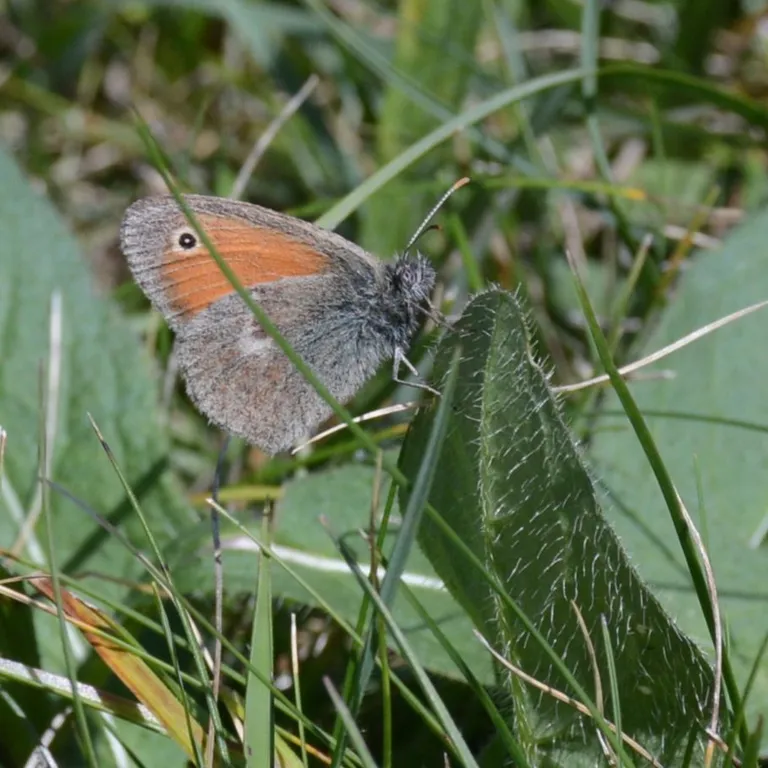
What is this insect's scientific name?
Coenonympha pamphilus
